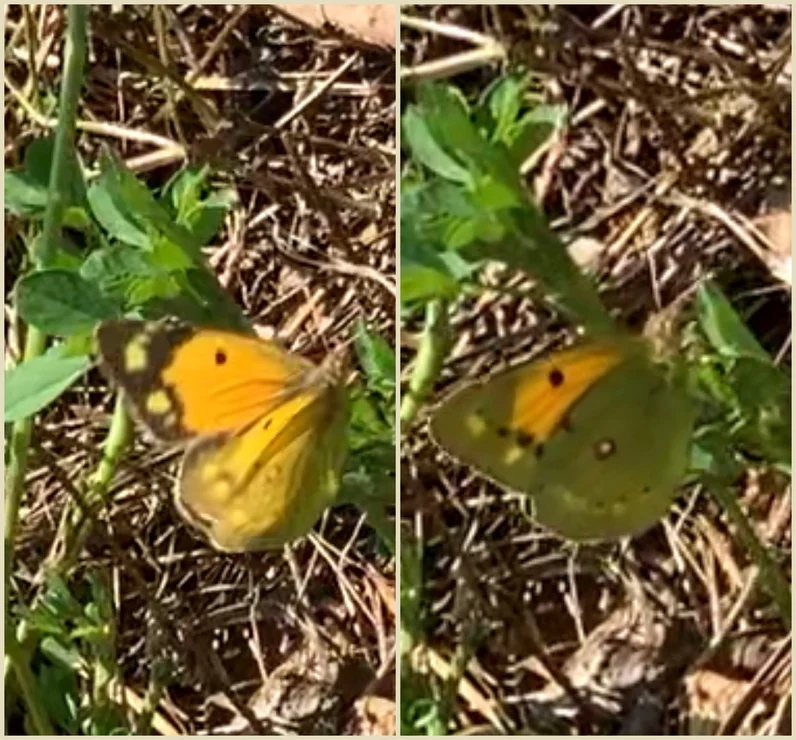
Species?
Colias croceus
